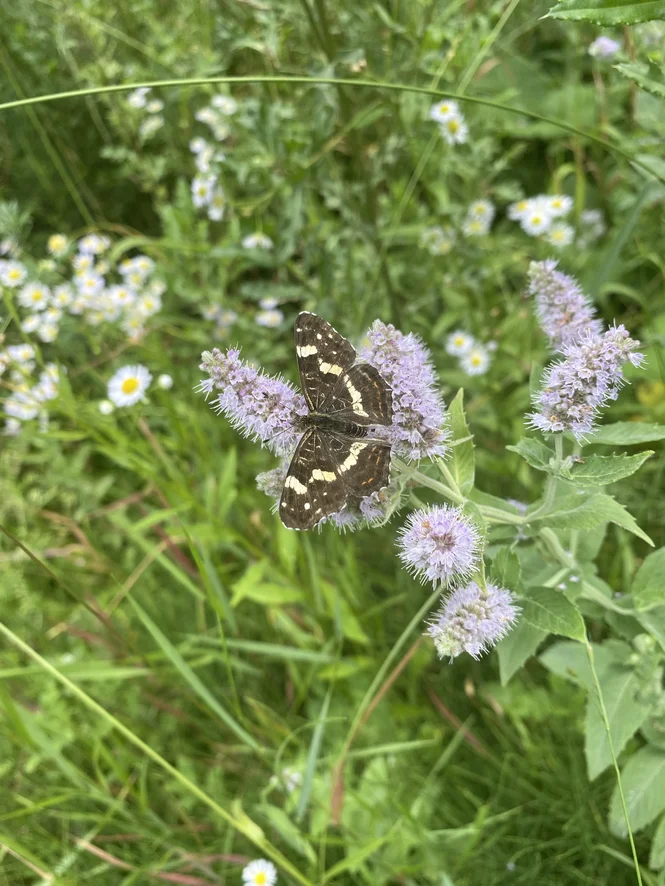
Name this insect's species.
Araschnia levana
